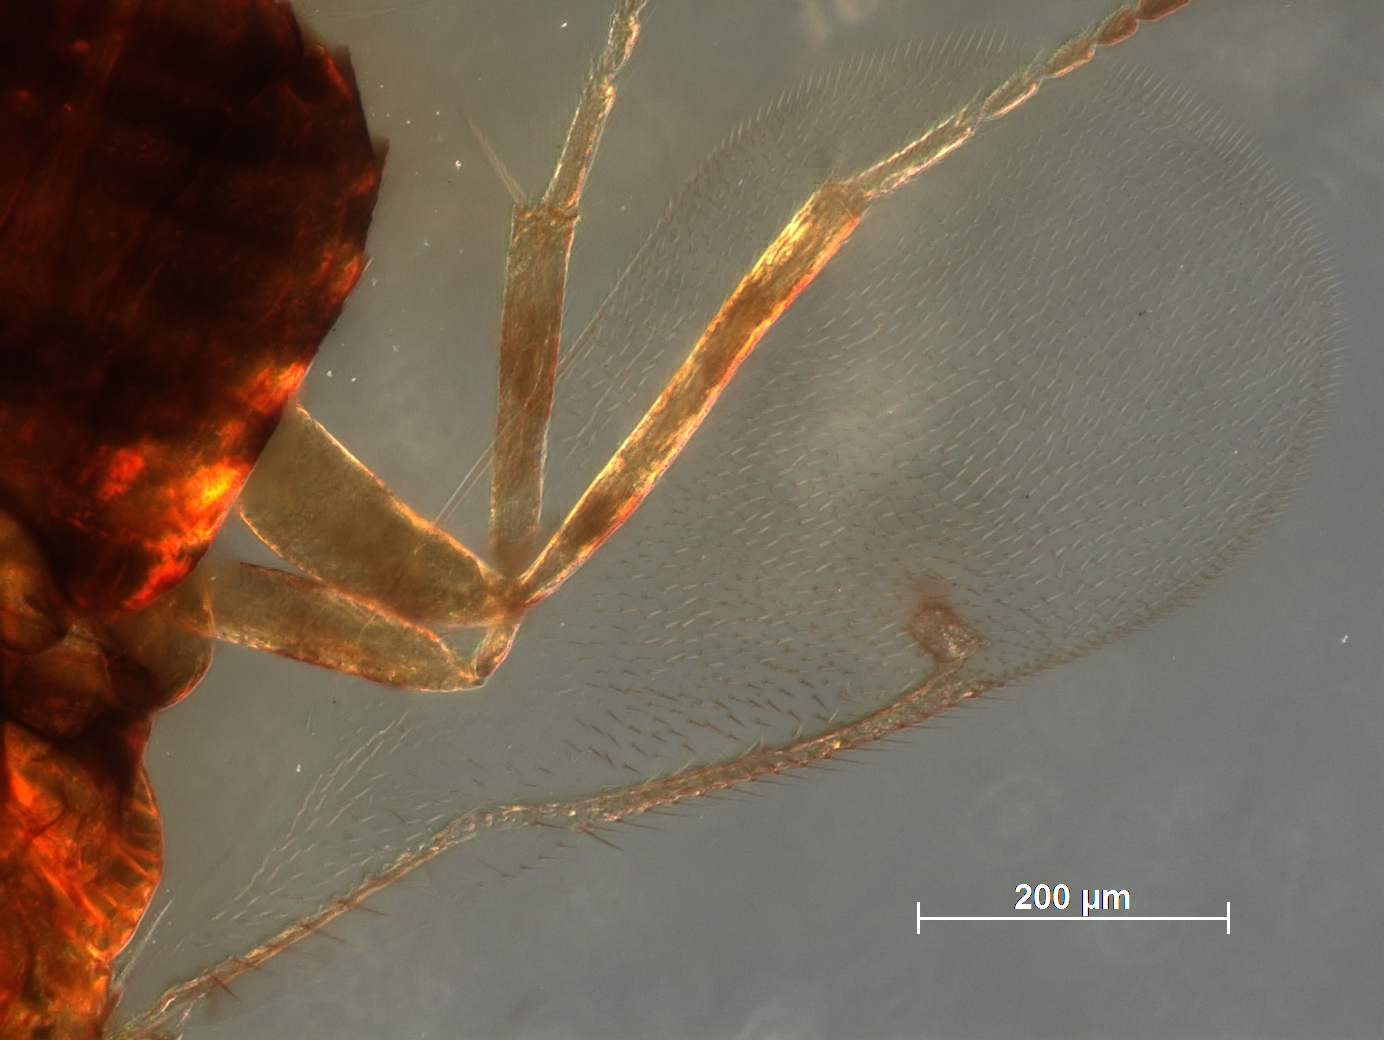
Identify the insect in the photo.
Coccophagus lepidus
